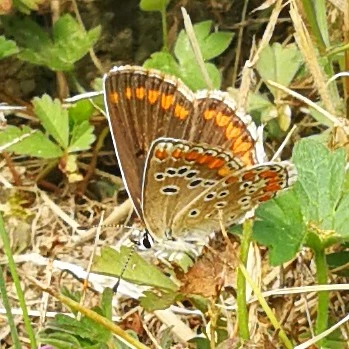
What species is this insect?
Aricia agestis/artaxerxes
